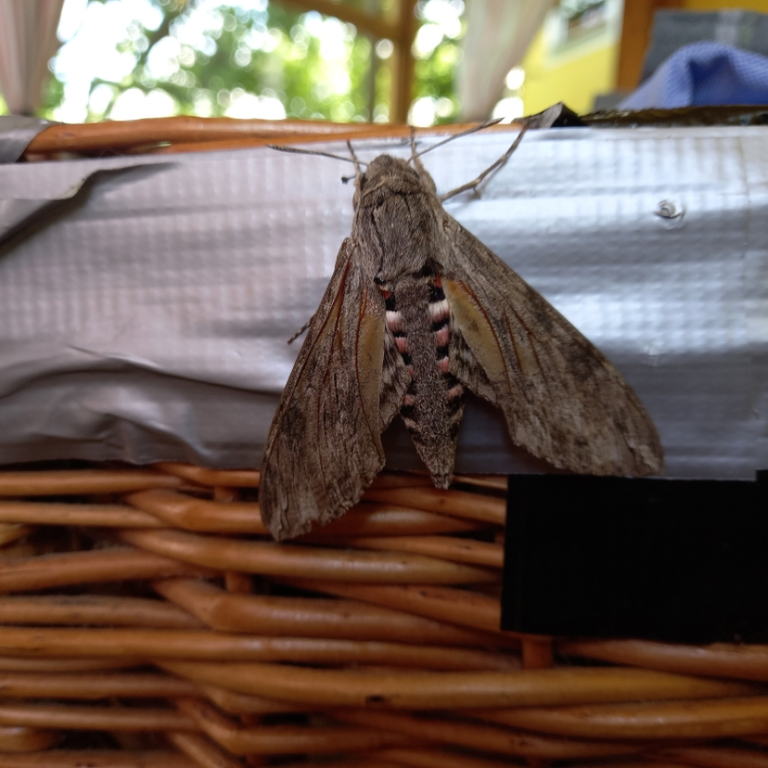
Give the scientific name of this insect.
Agrius convolvuli
